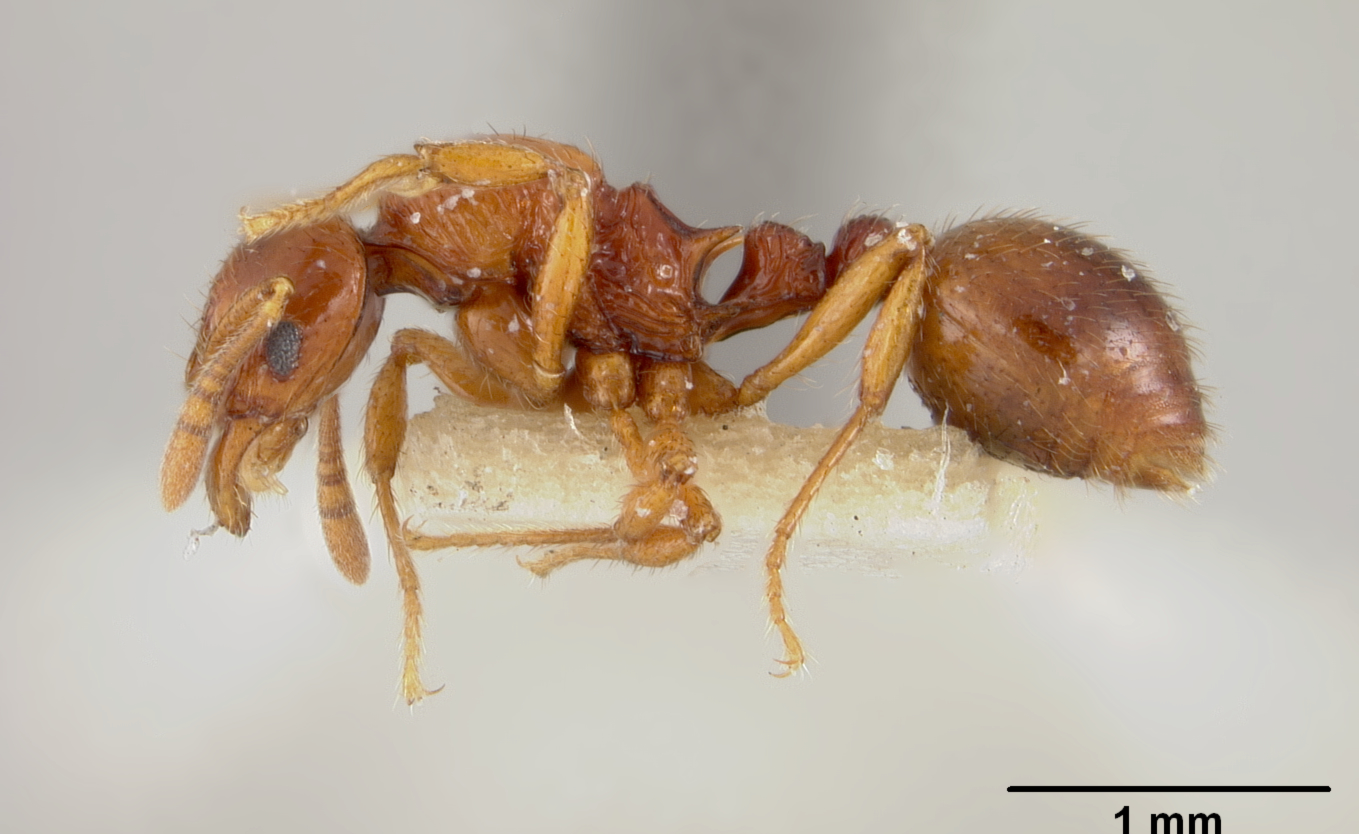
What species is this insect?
Rogeria tortuosa
